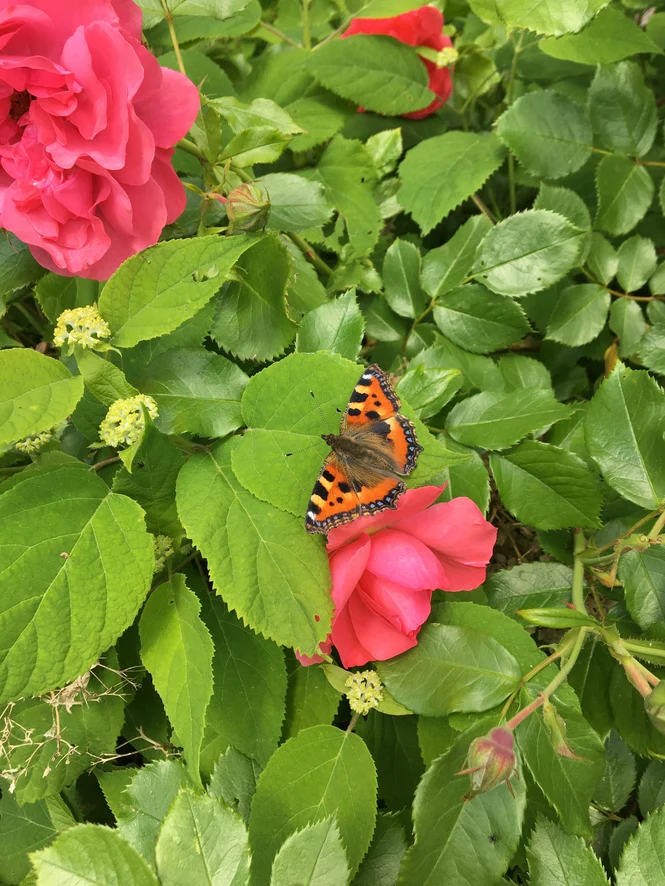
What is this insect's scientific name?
Aglais urticae
